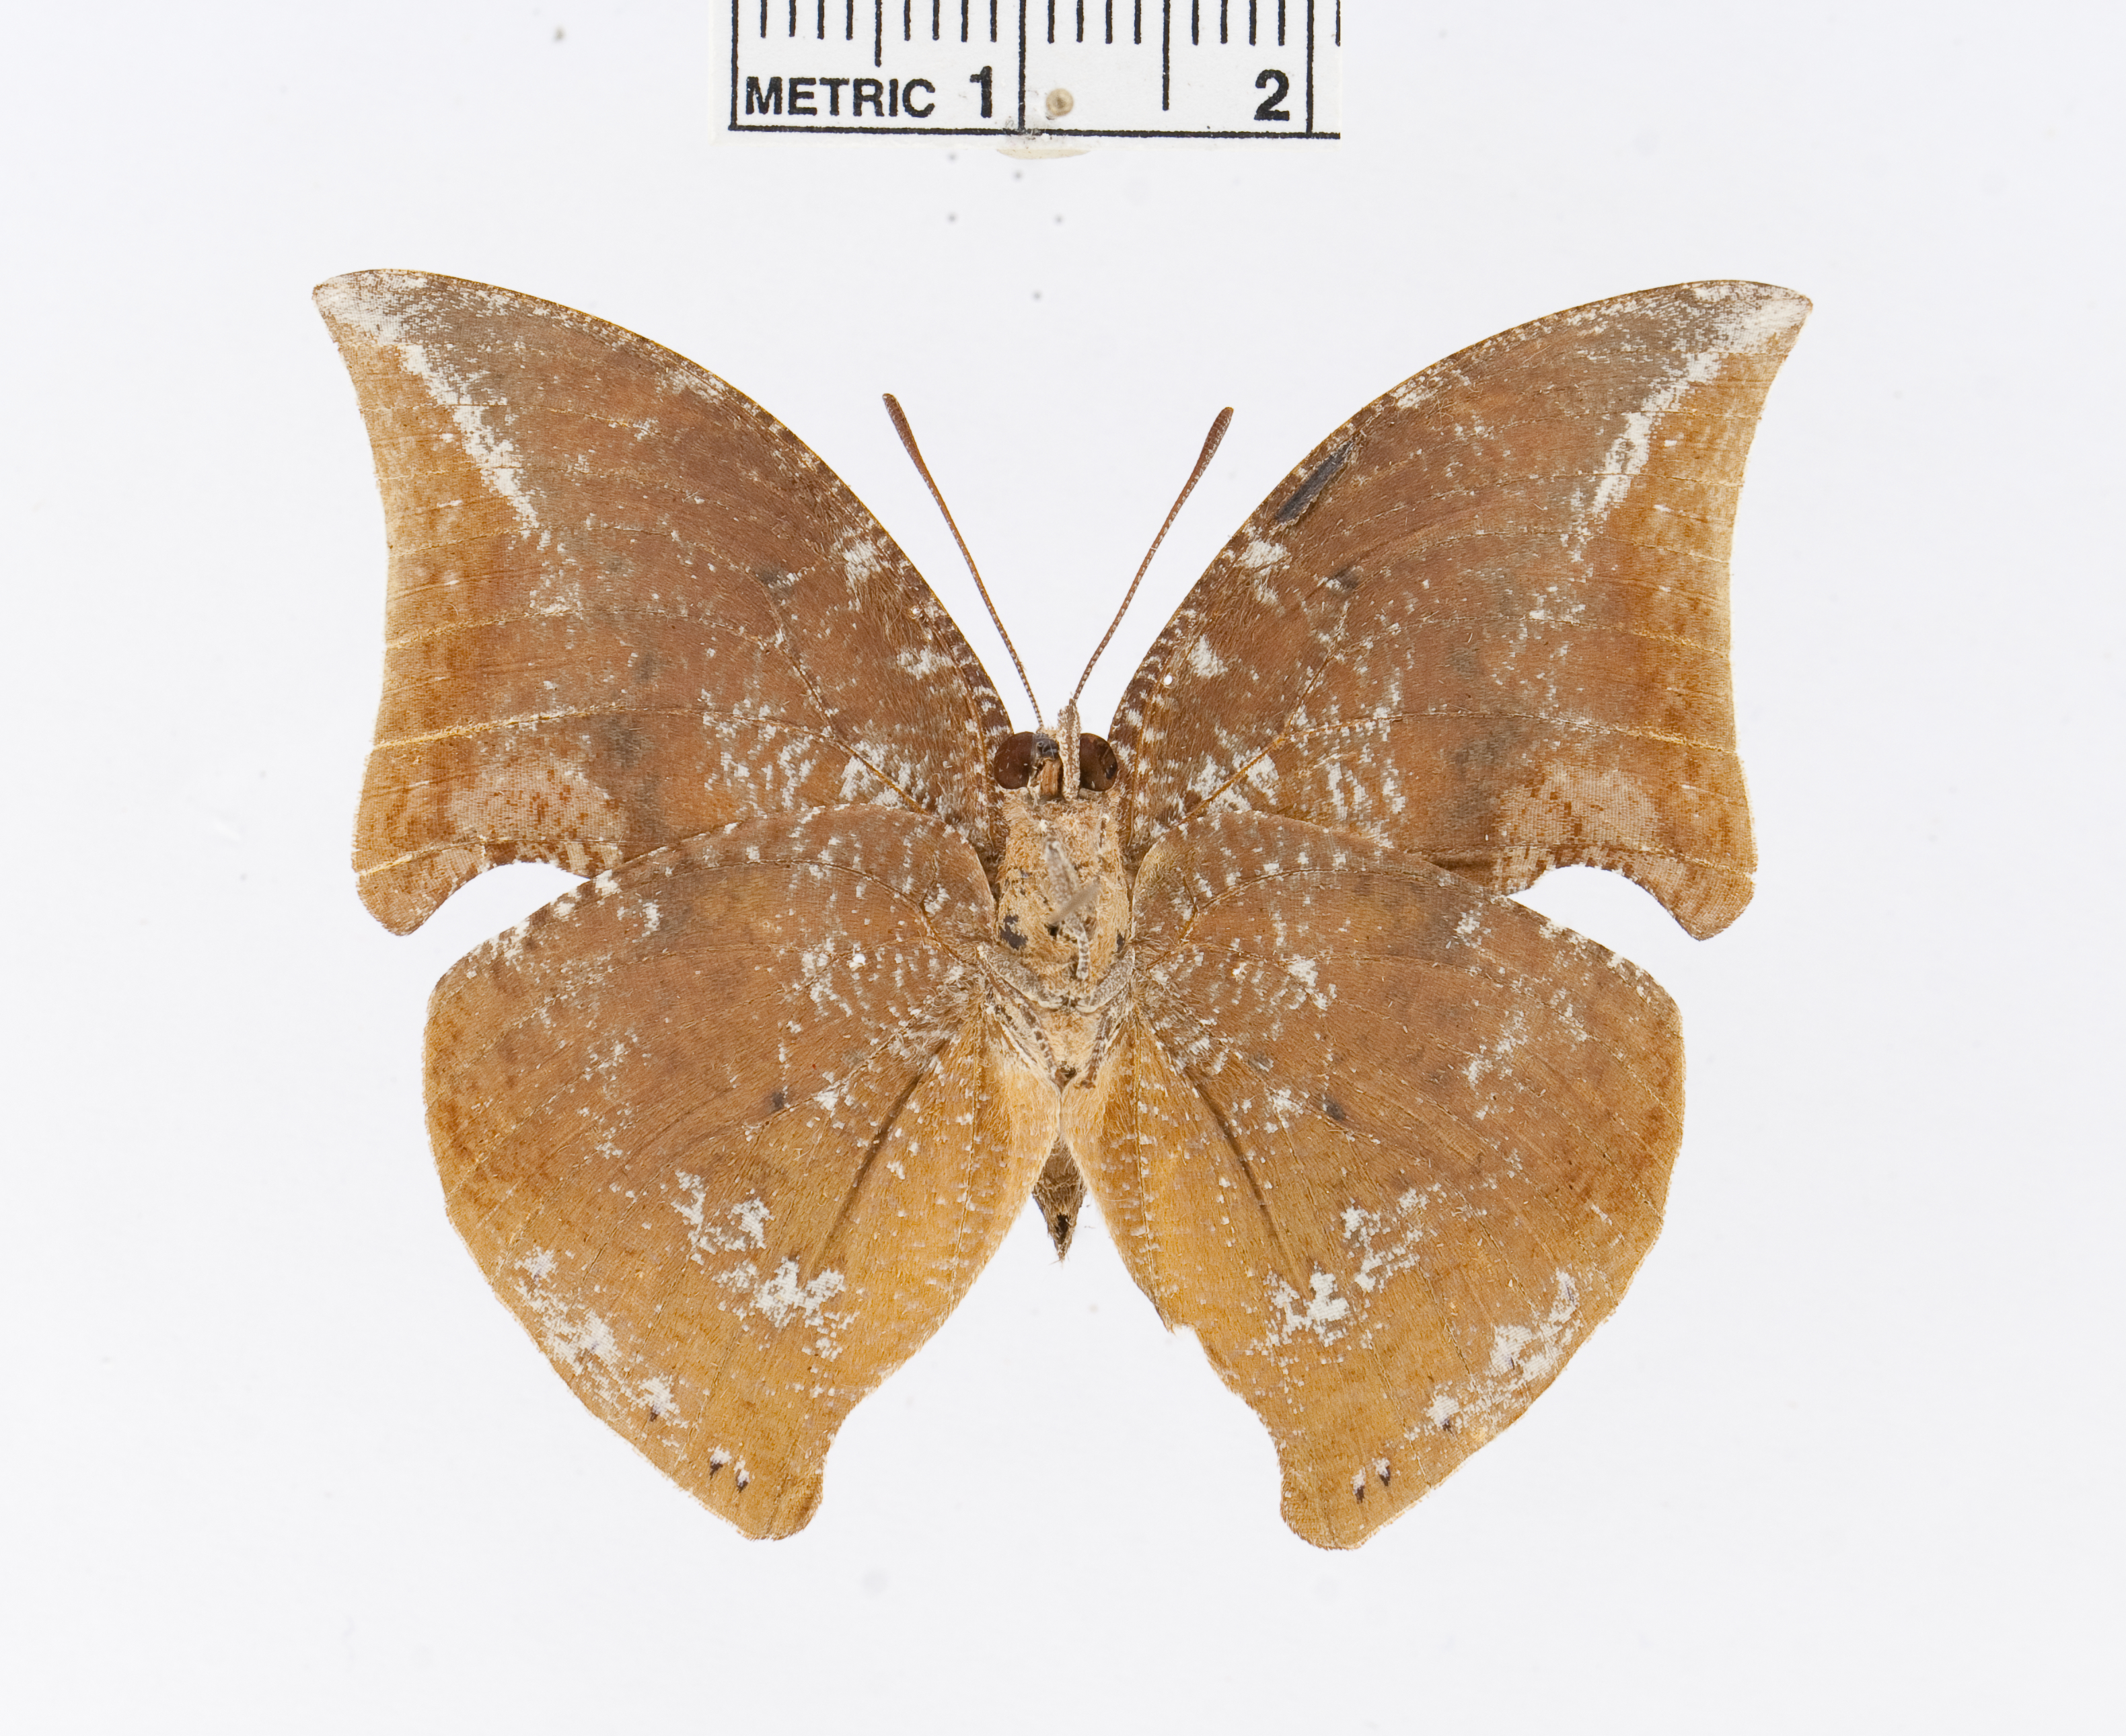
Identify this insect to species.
Memphis wellingi
